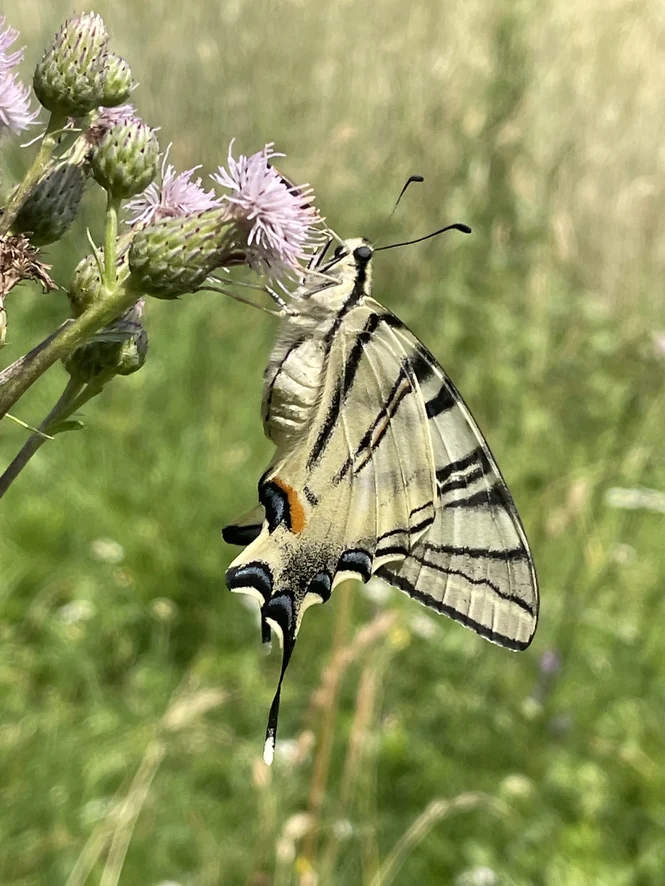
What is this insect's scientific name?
Iphiclides podalirius
